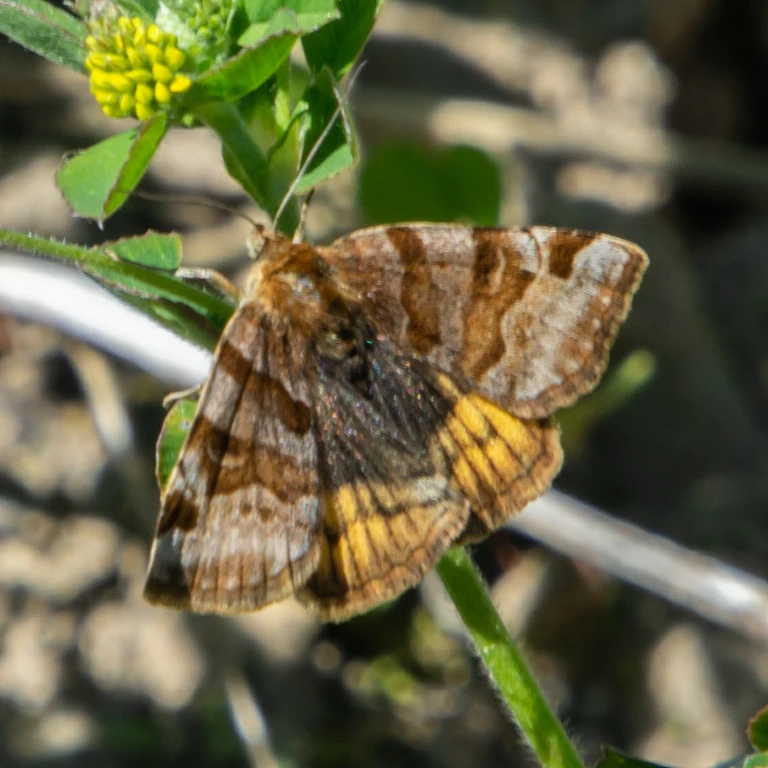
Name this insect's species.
Euclidia glyphica
